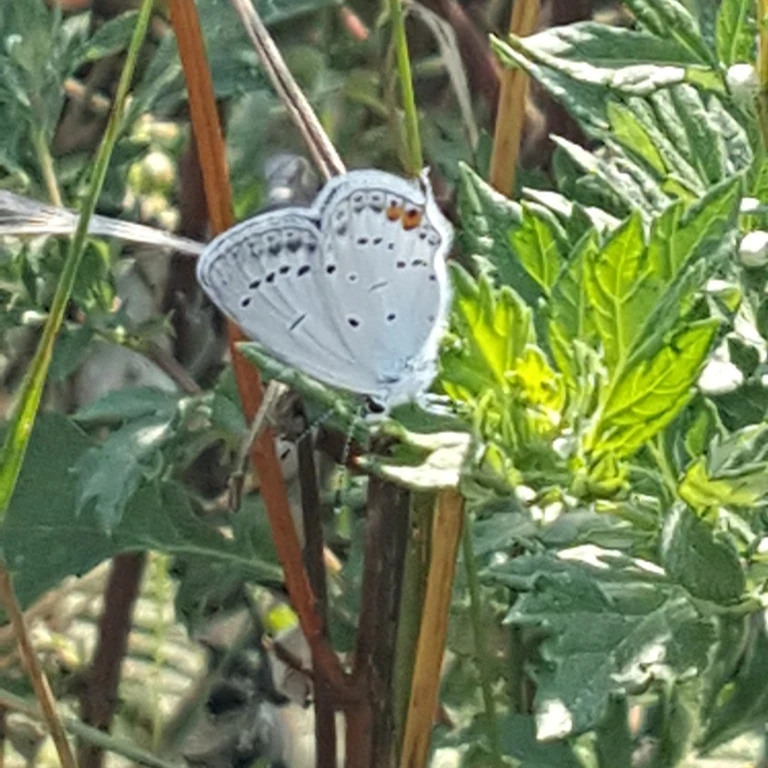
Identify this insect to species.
Cupido argiades (also Elkalyce argiades)
